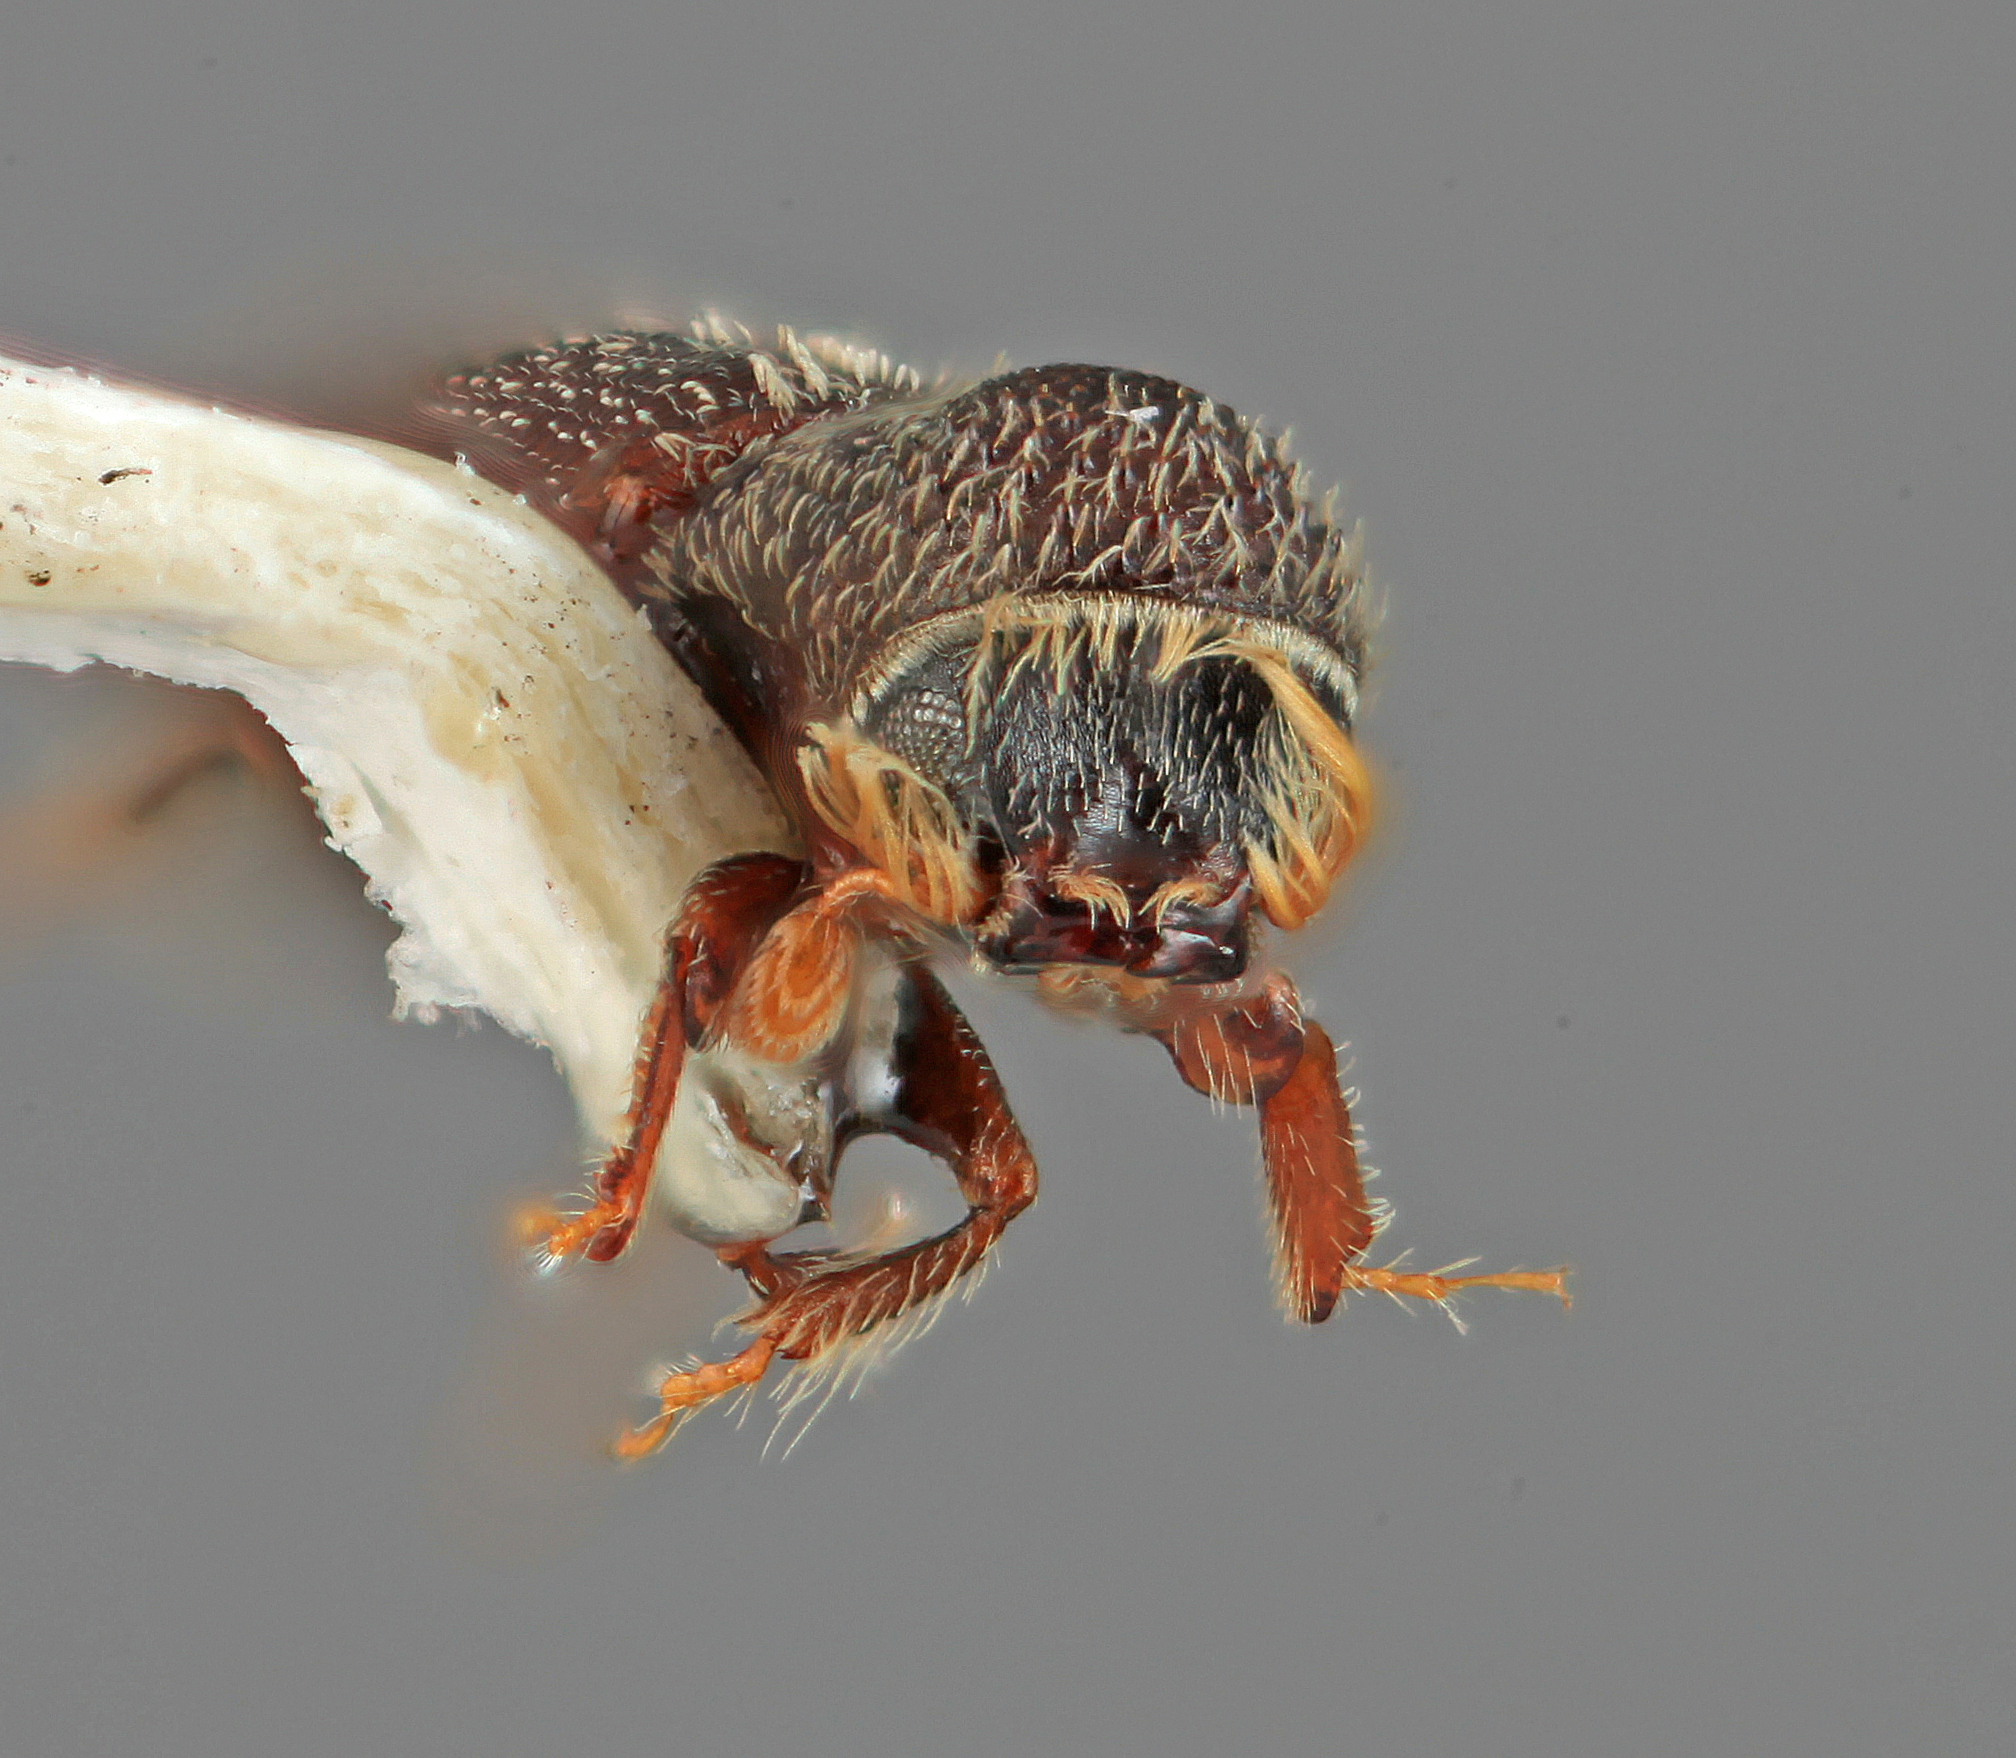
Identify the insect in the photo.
Micracis tribulatus
